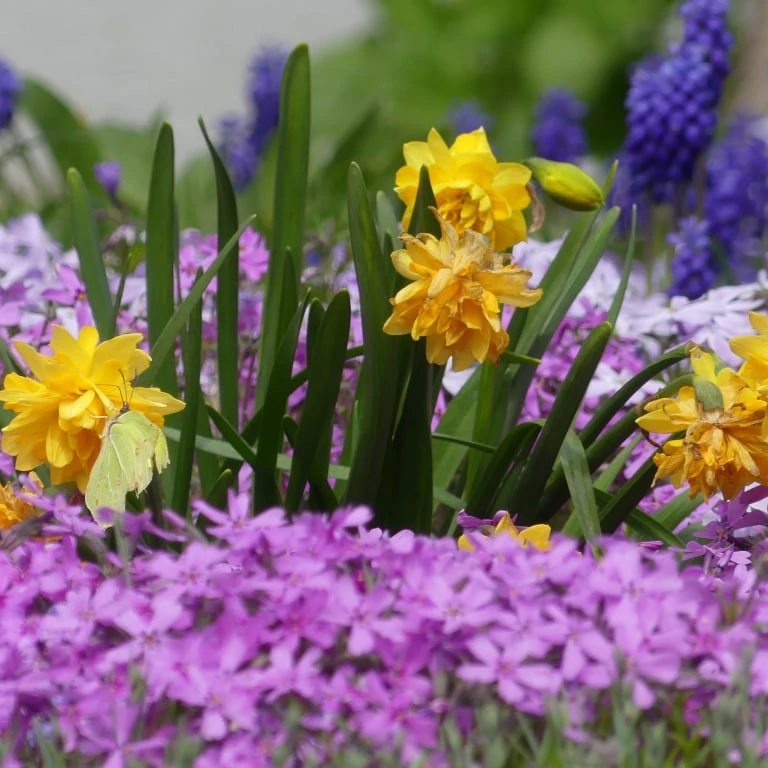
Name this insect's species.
Gonepteryx rhamni
